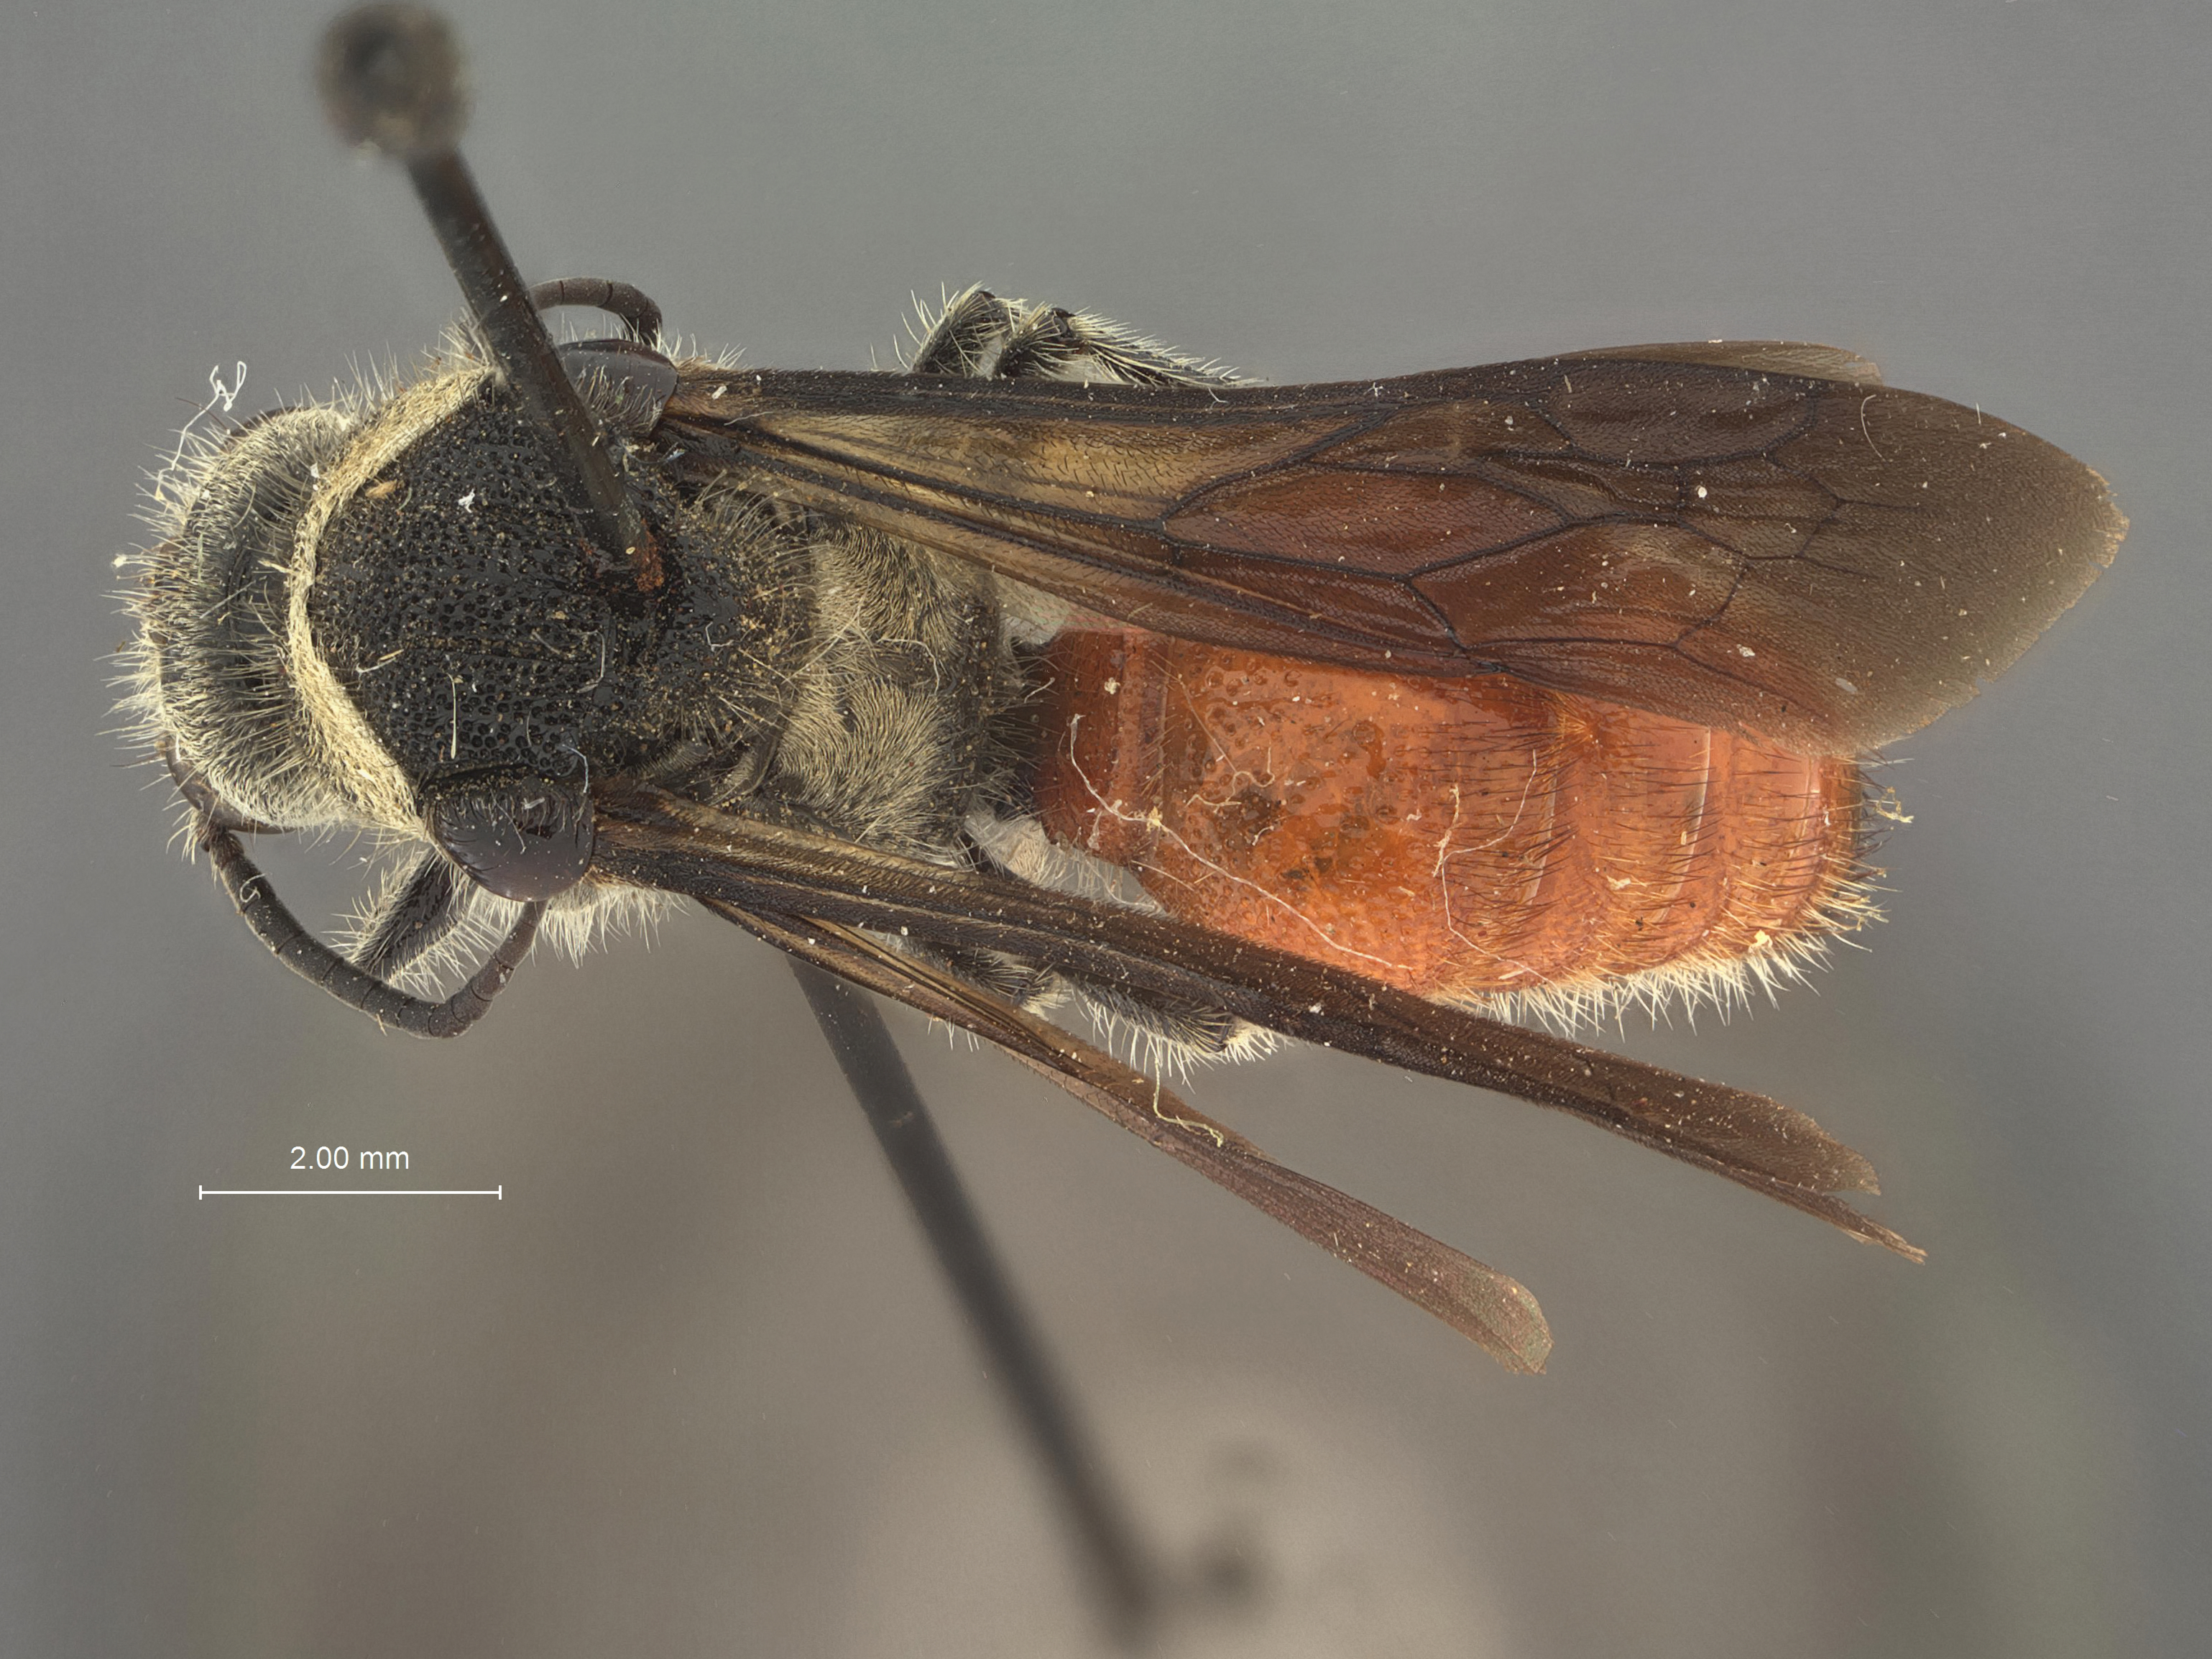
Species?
Timulla hedone
